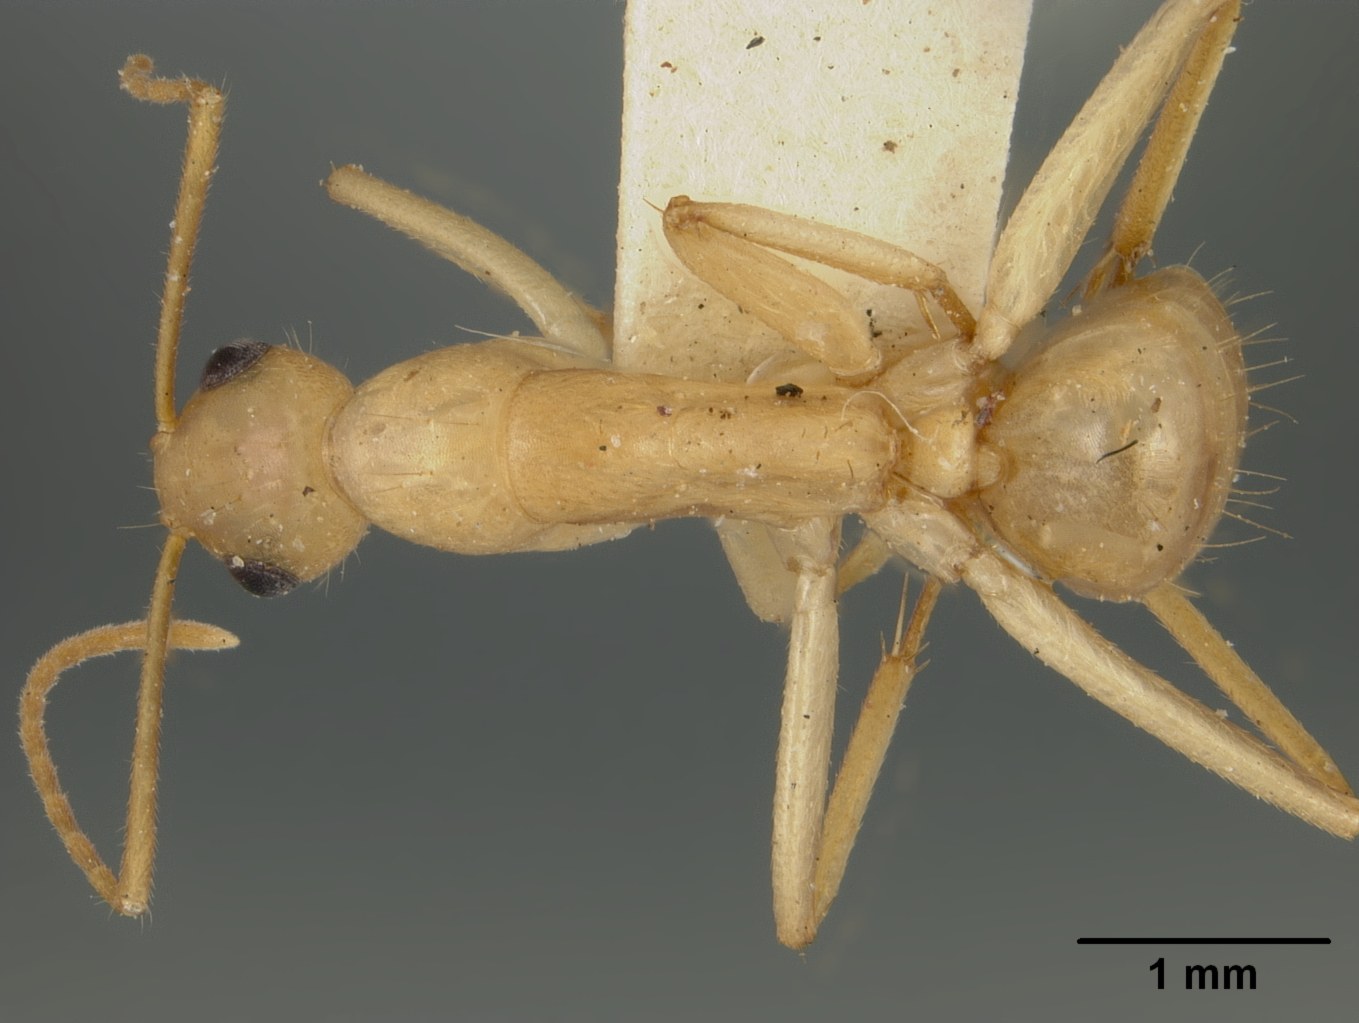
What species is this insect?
Camponotus fragilis
